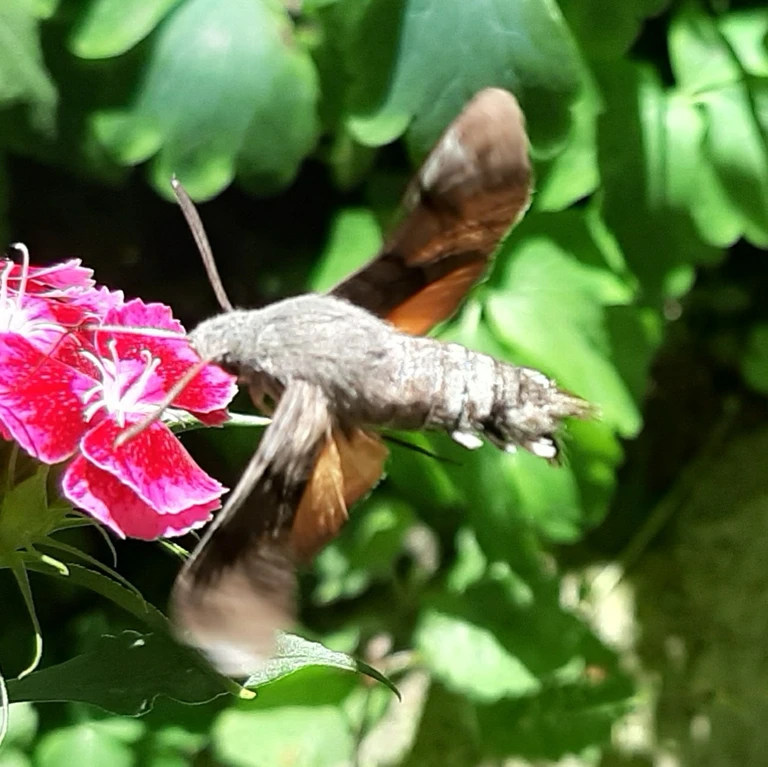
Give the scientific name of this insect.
Macroglossum stellatarum
